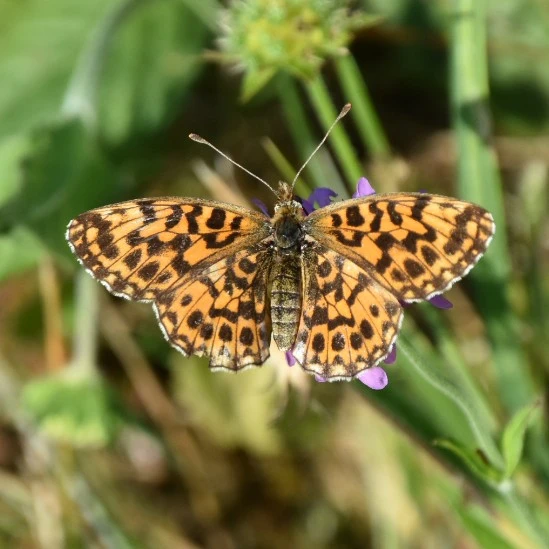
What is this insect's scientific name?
Boloria dia
